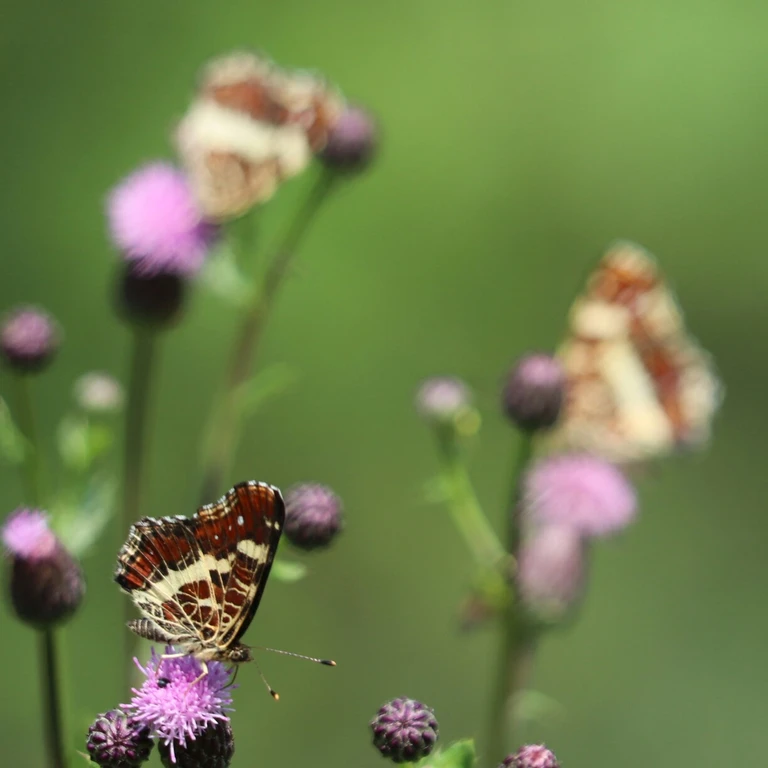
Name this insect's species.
Araschnia levana
